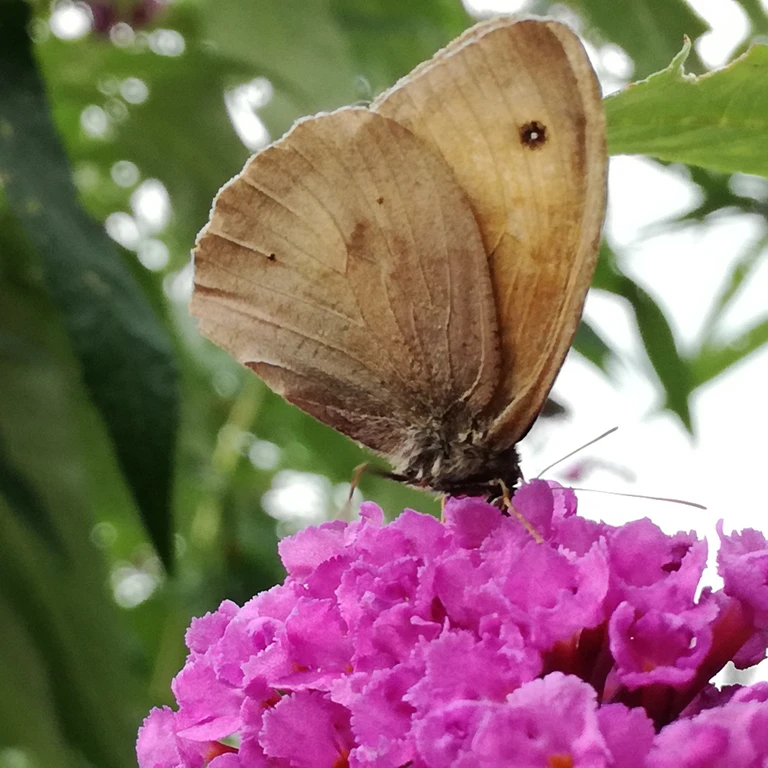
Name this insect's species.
Maniola jurtina
